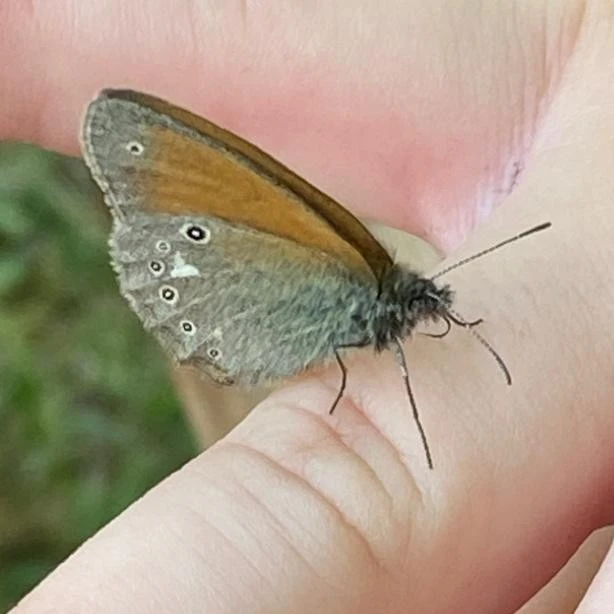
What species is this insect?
Coenonympha glycerion (also Coenonympha iphis)
